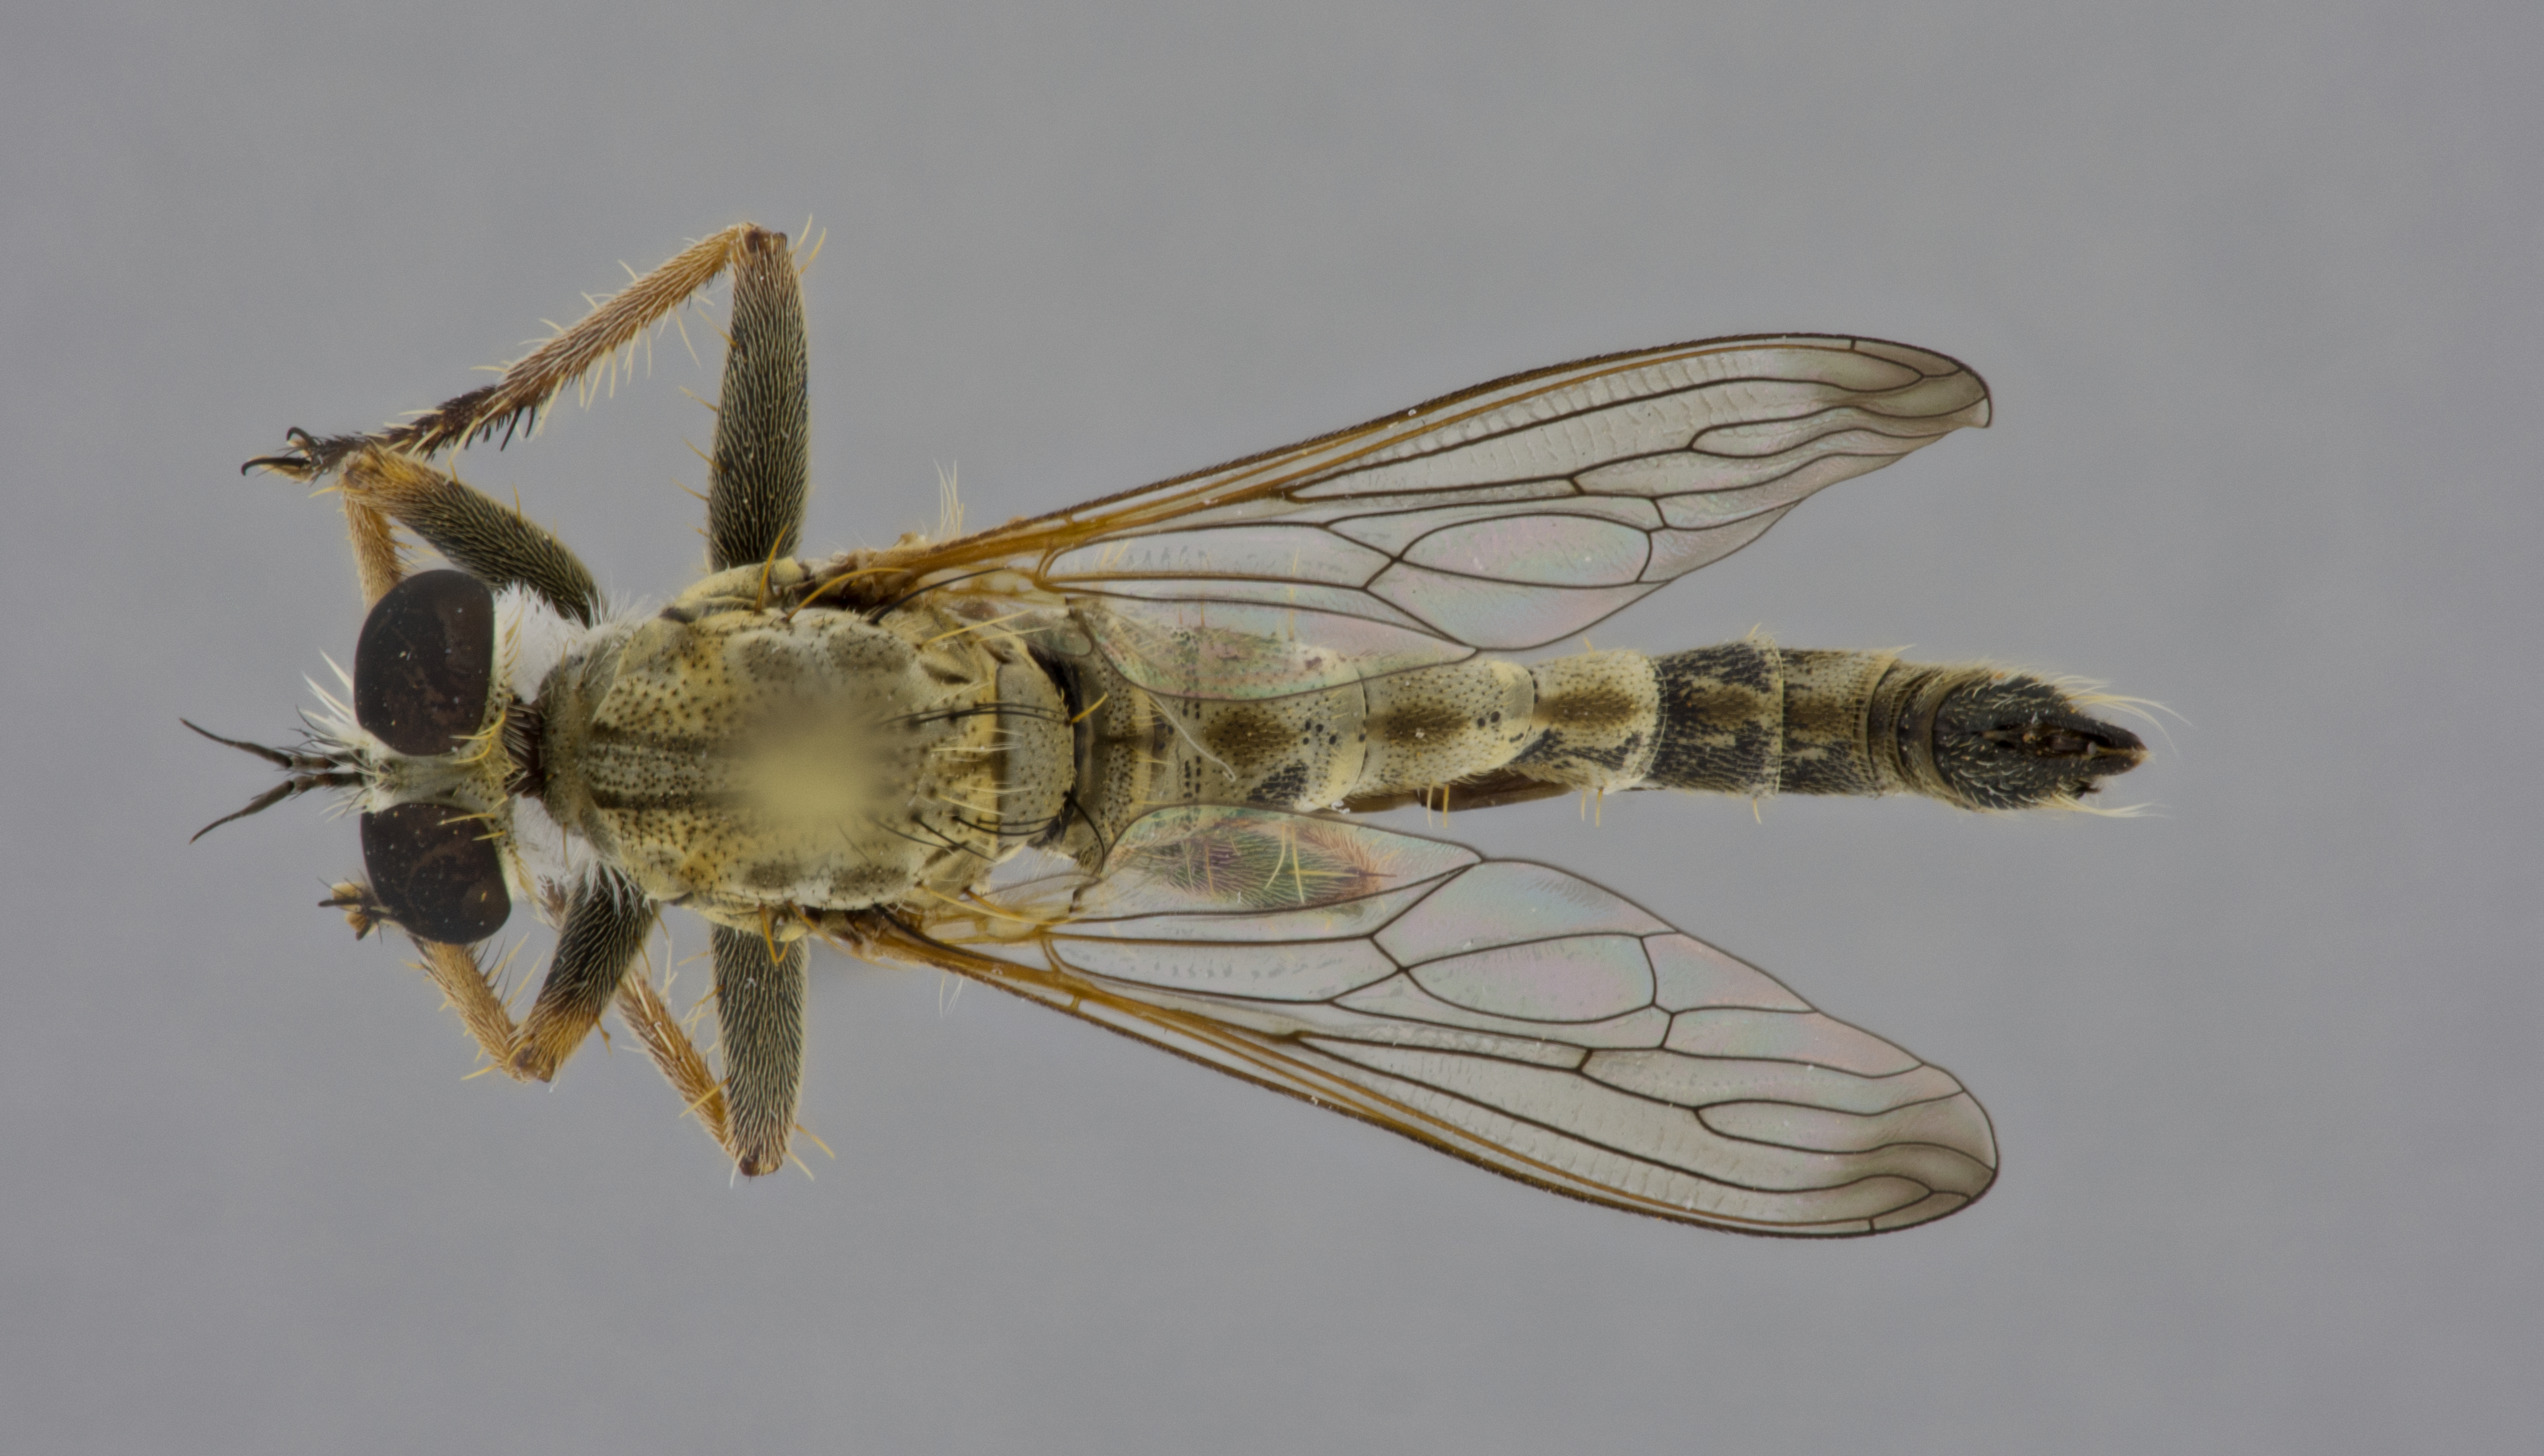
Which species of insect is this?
Synolcus acrobaptus
